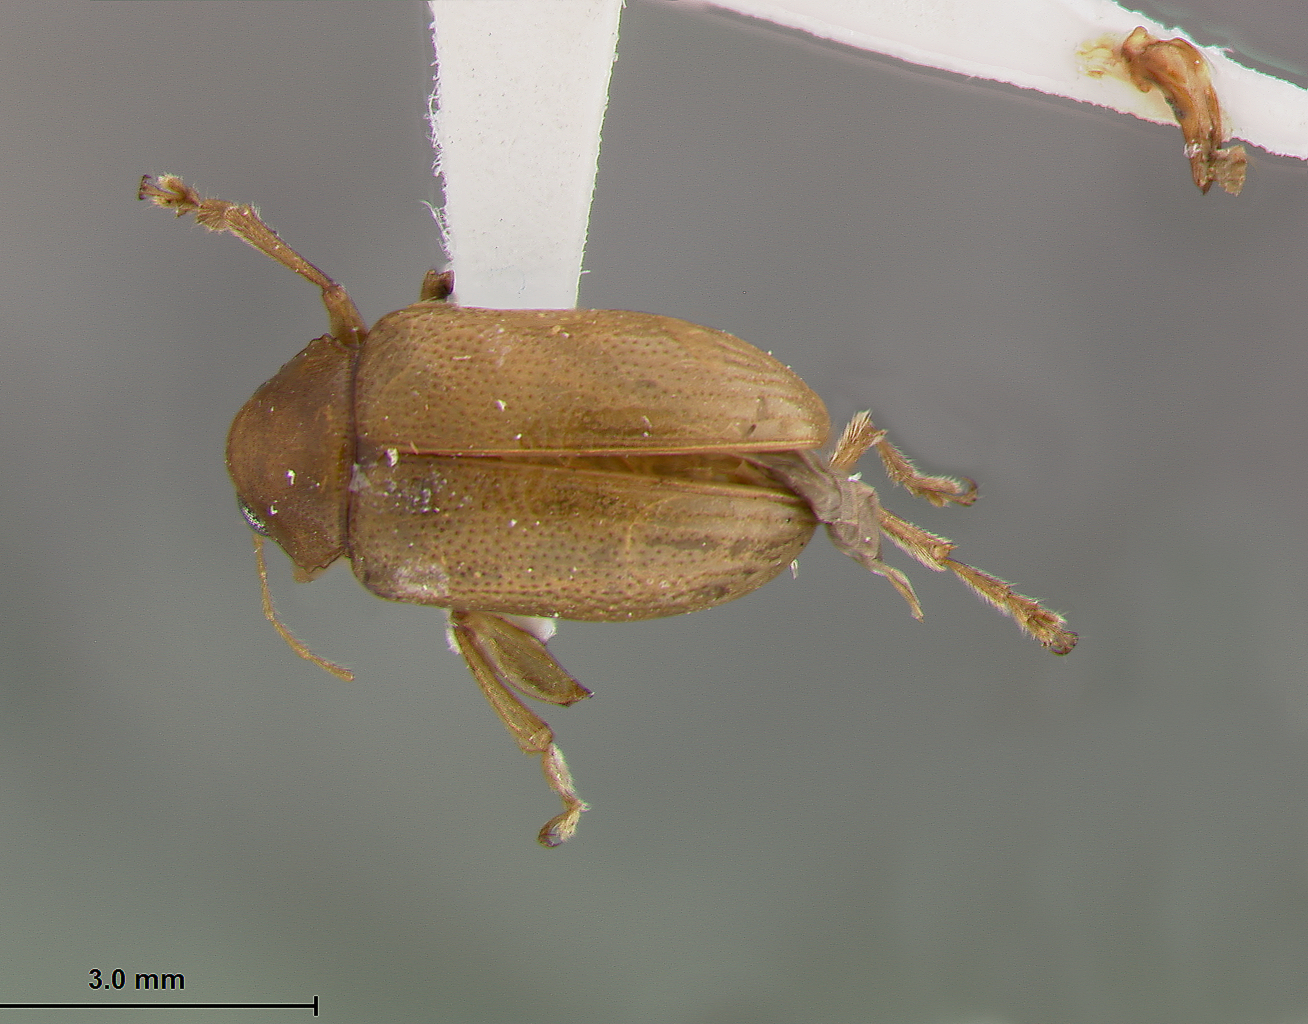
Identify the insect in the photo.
Colaspis levicostata
